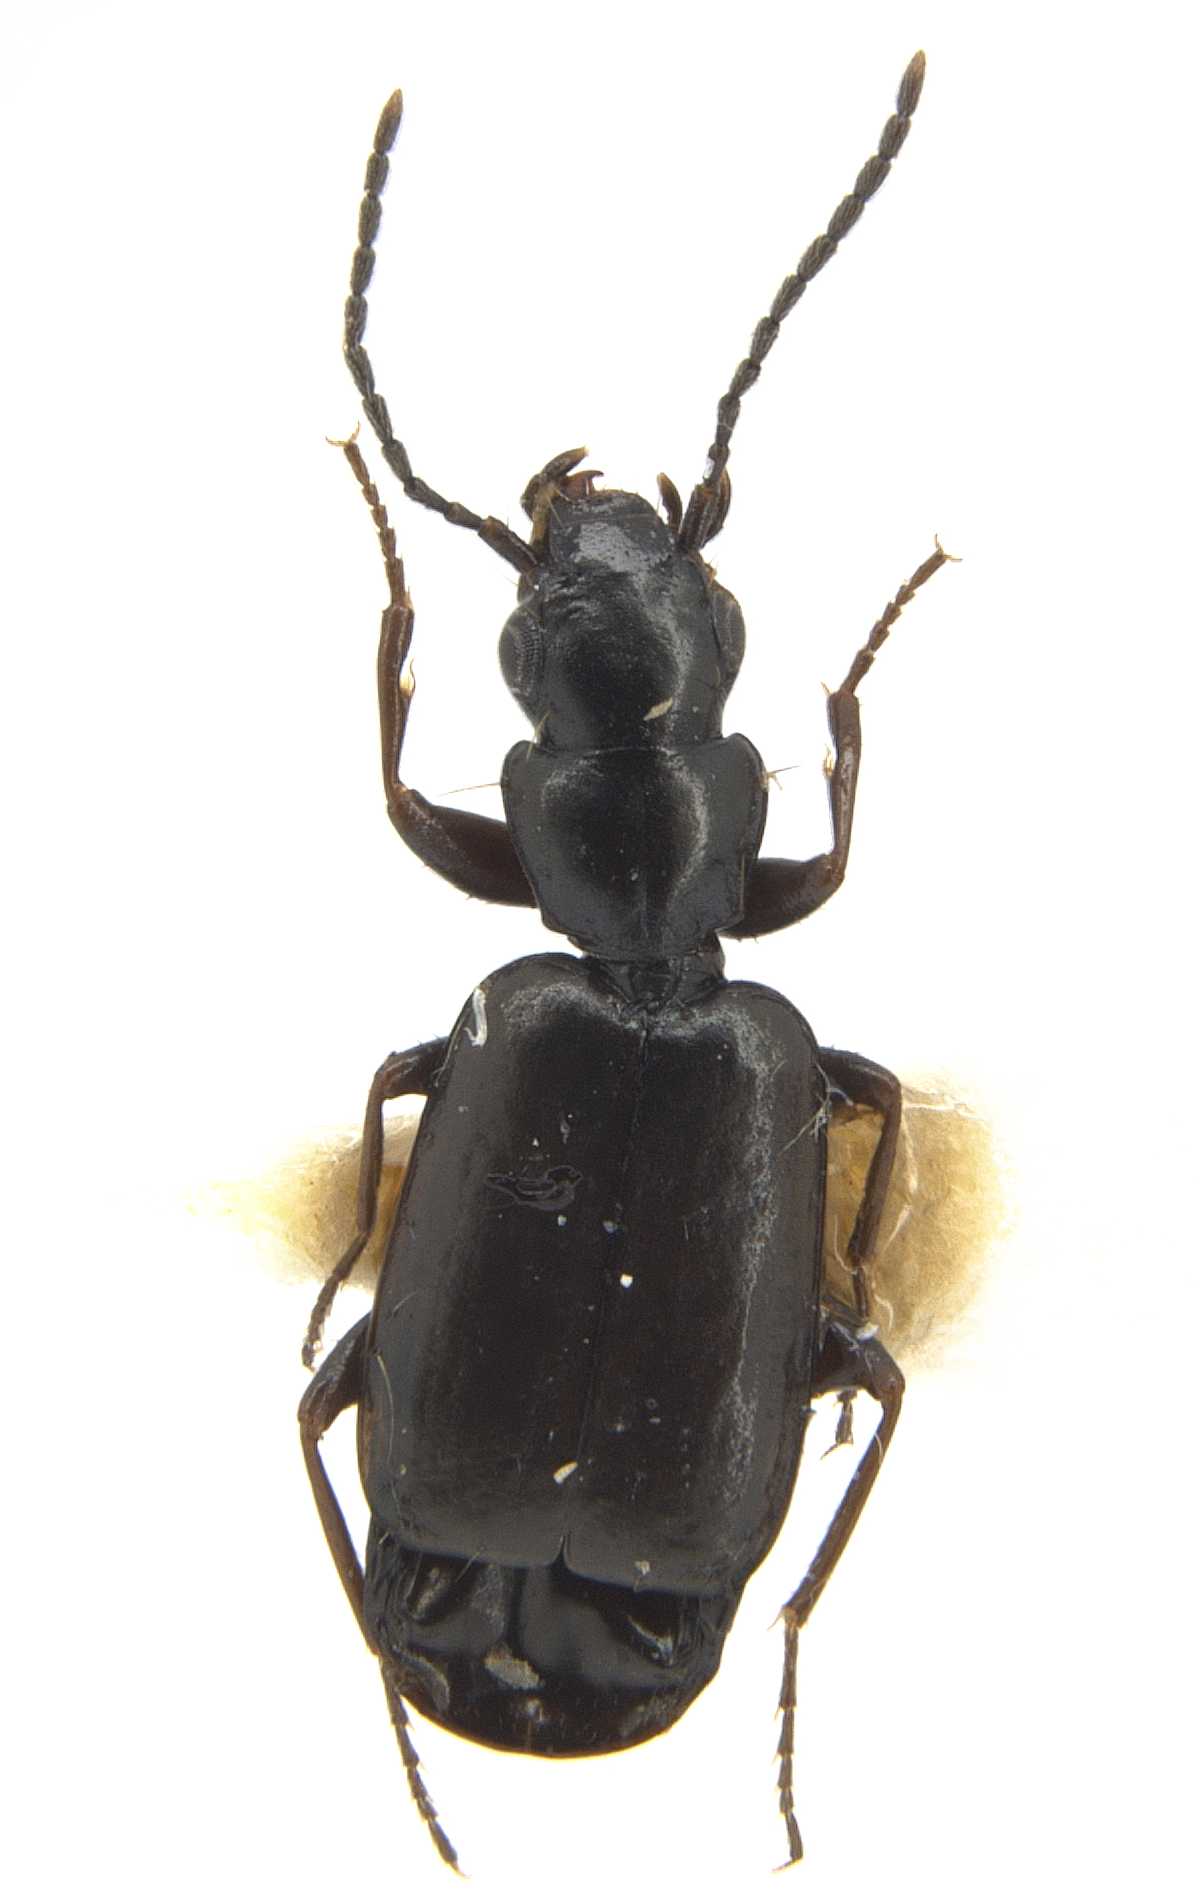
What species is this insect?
Microlestes glabratus (also Microlestes minutulus)
